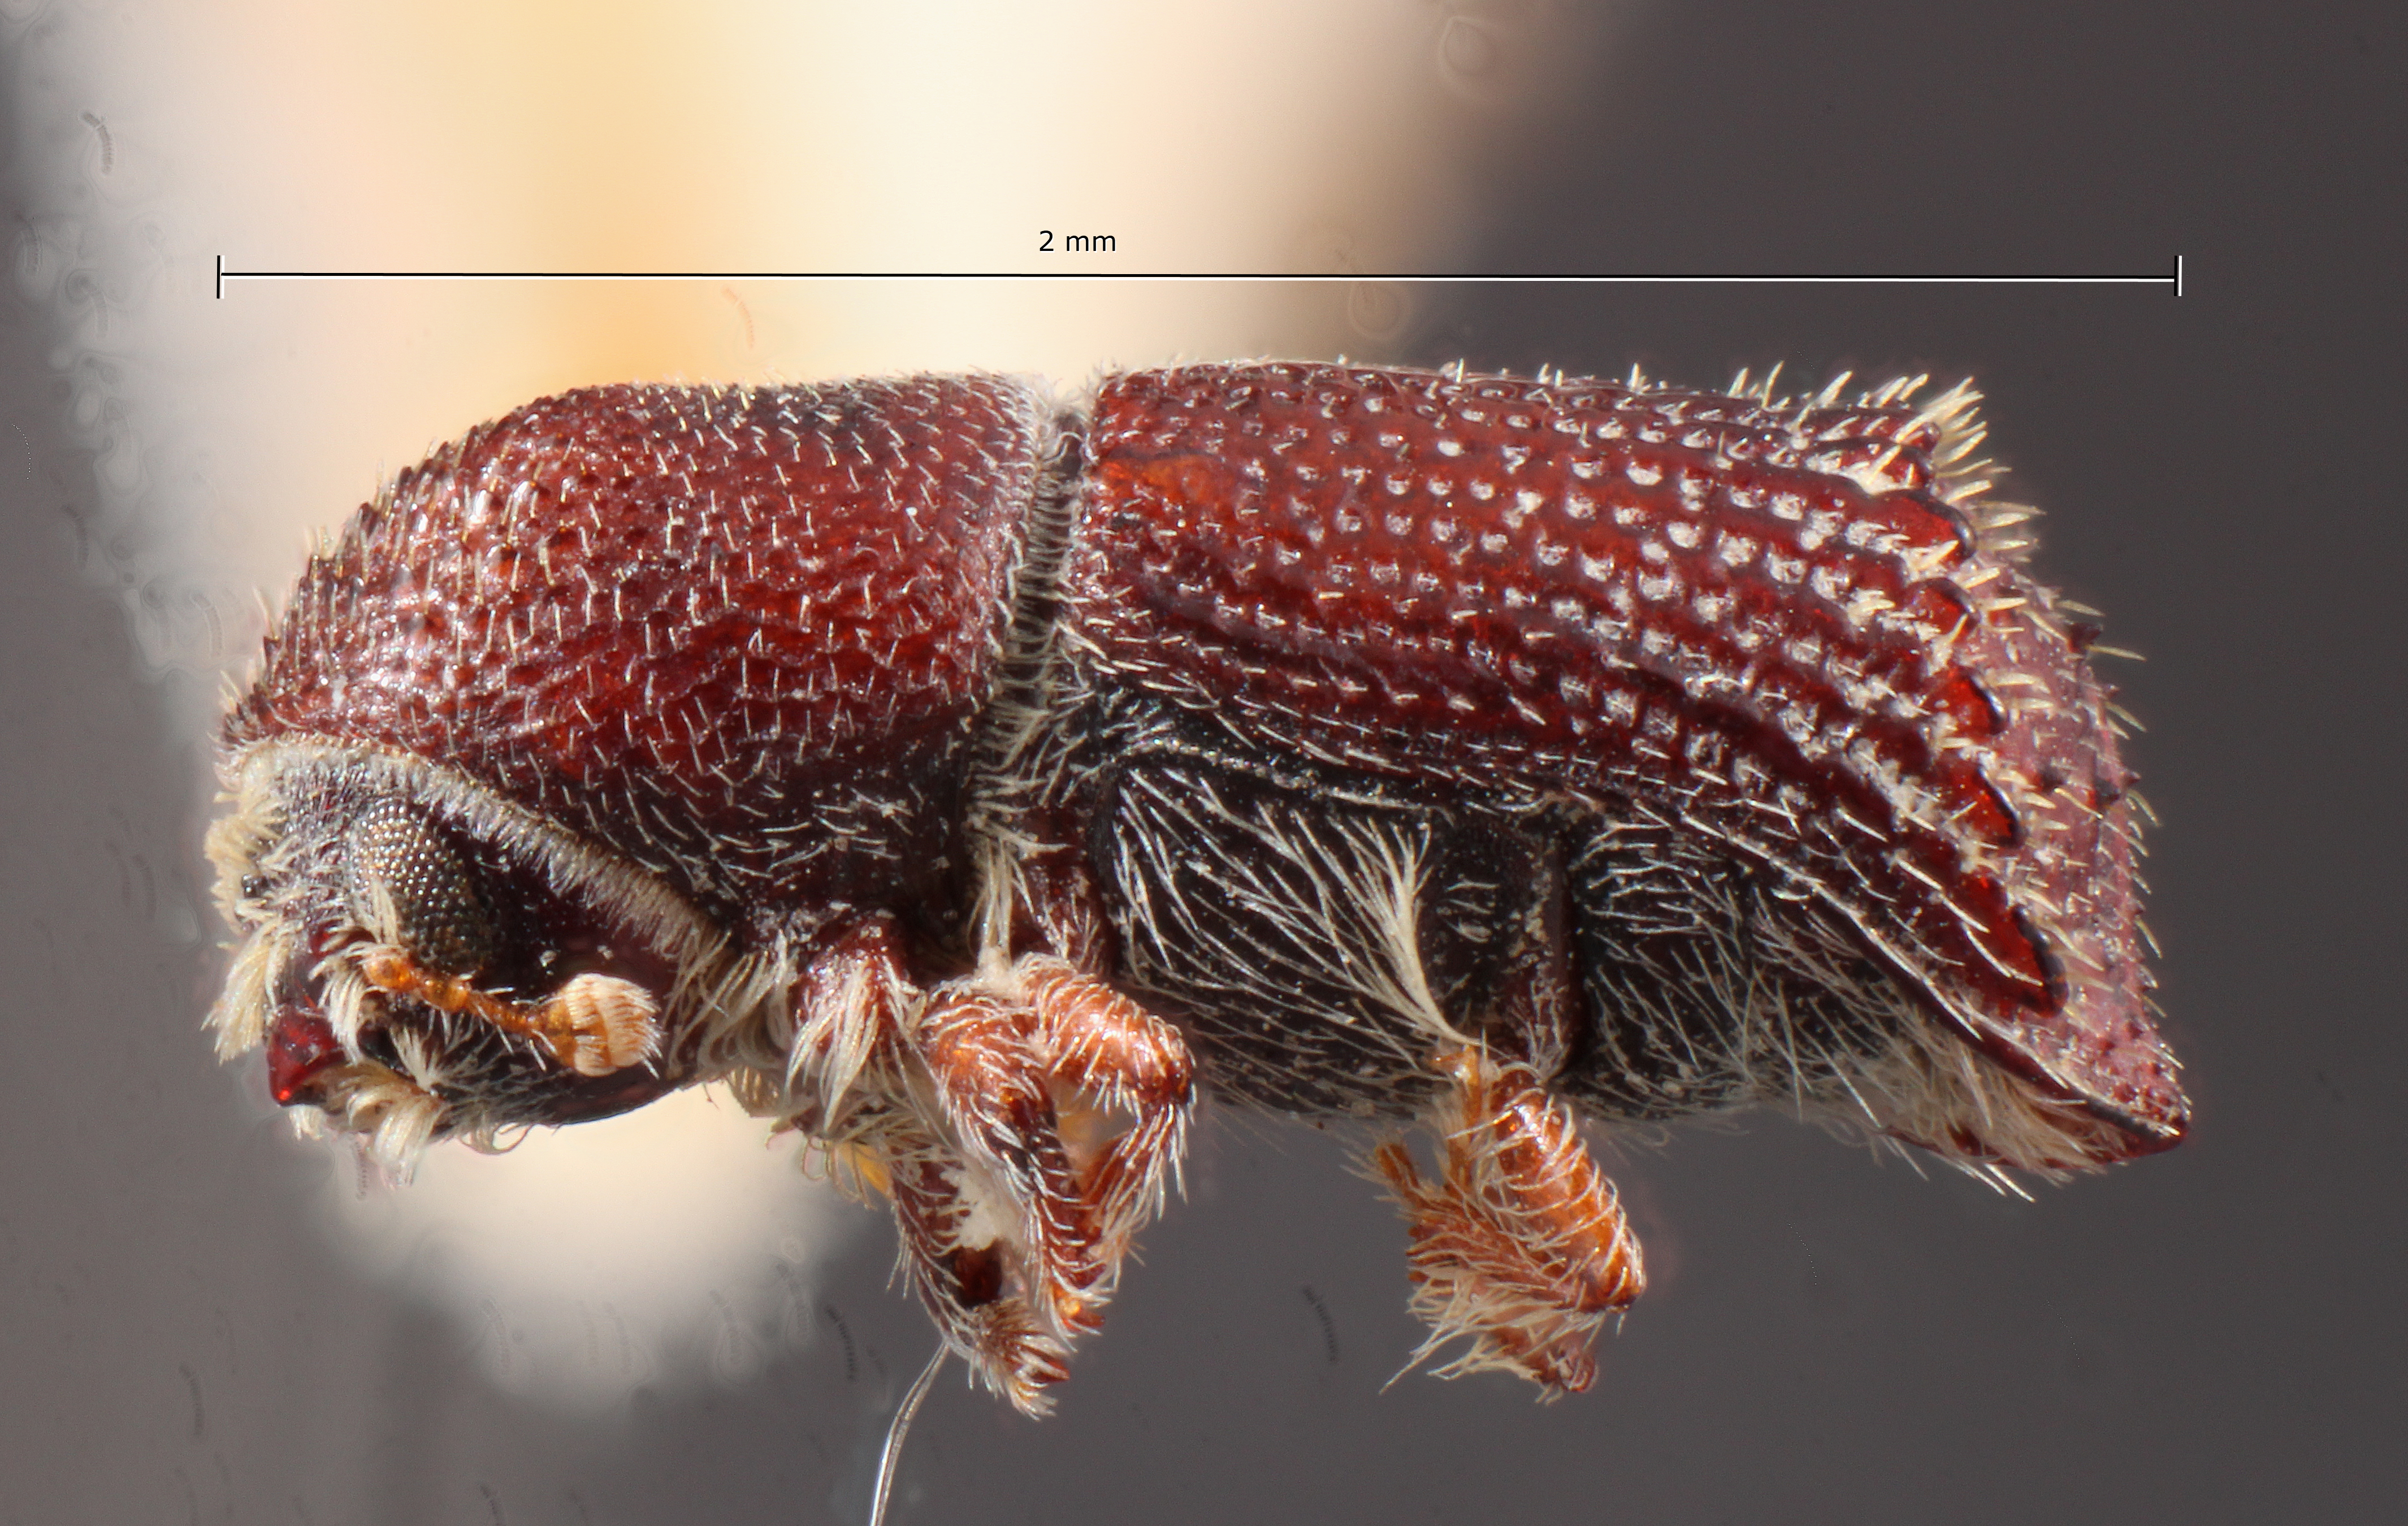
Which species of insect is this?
Hylocurus parkinsoniae
